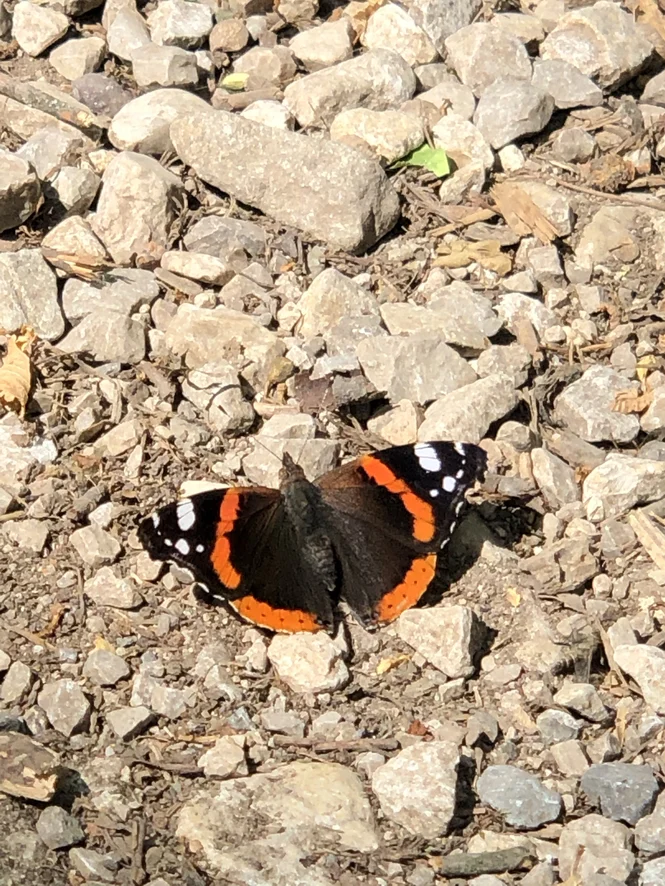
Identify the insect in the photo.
Vanessa atalanta
